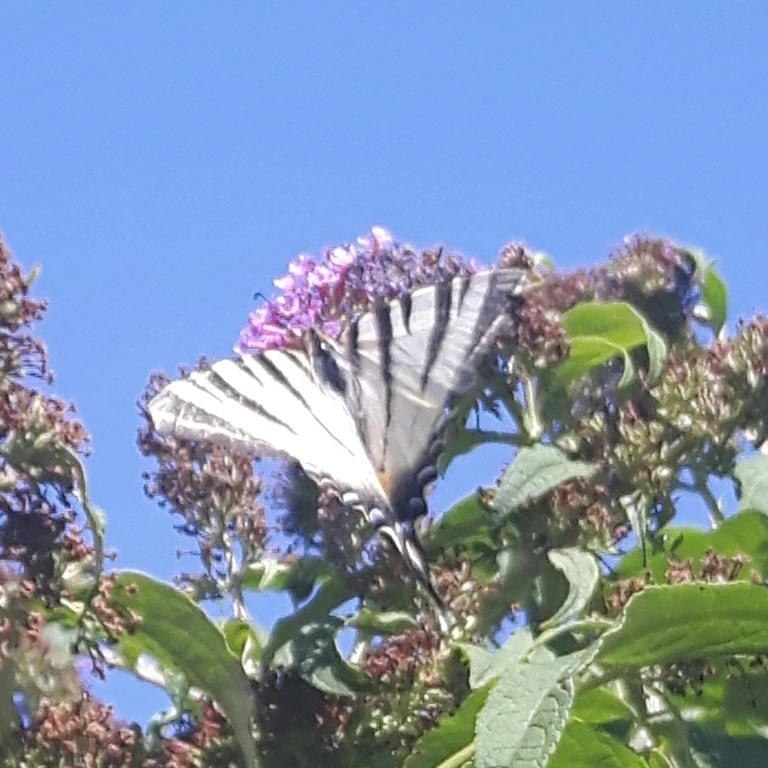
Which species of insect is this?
Iphiclides podalirius
